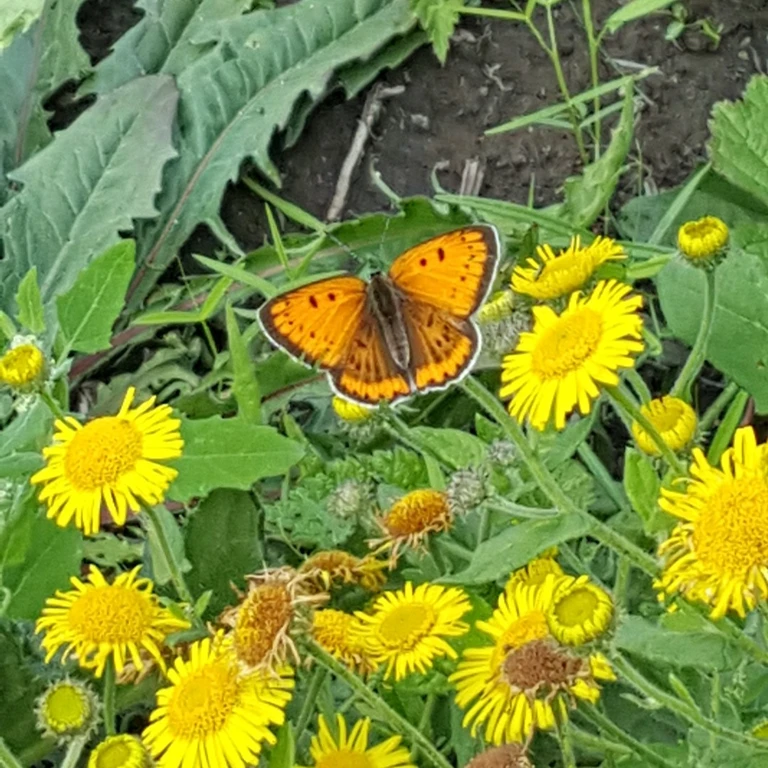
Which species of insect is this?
Lycaena dispar
